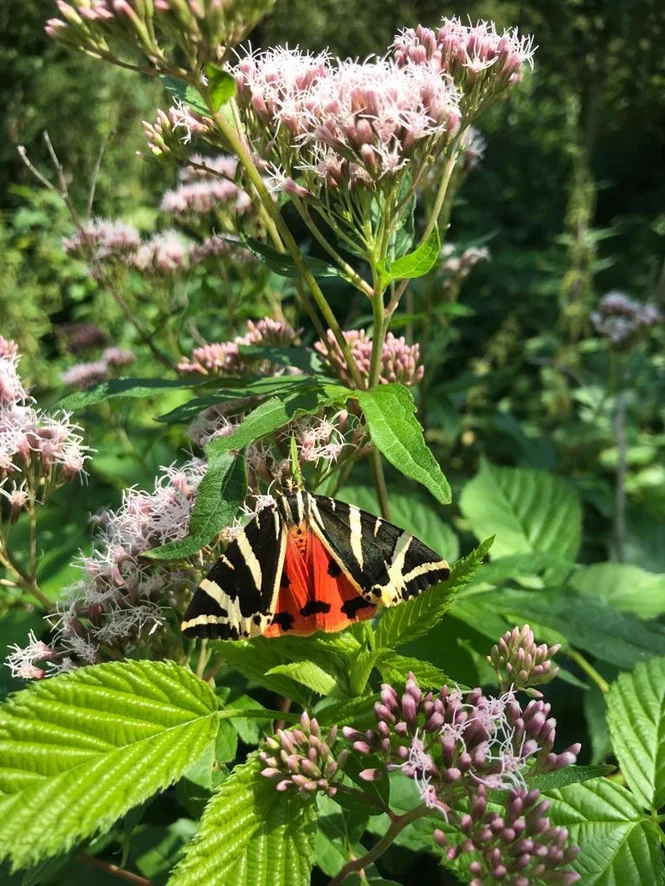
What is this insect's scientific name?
Euplagia quadripunctaria
